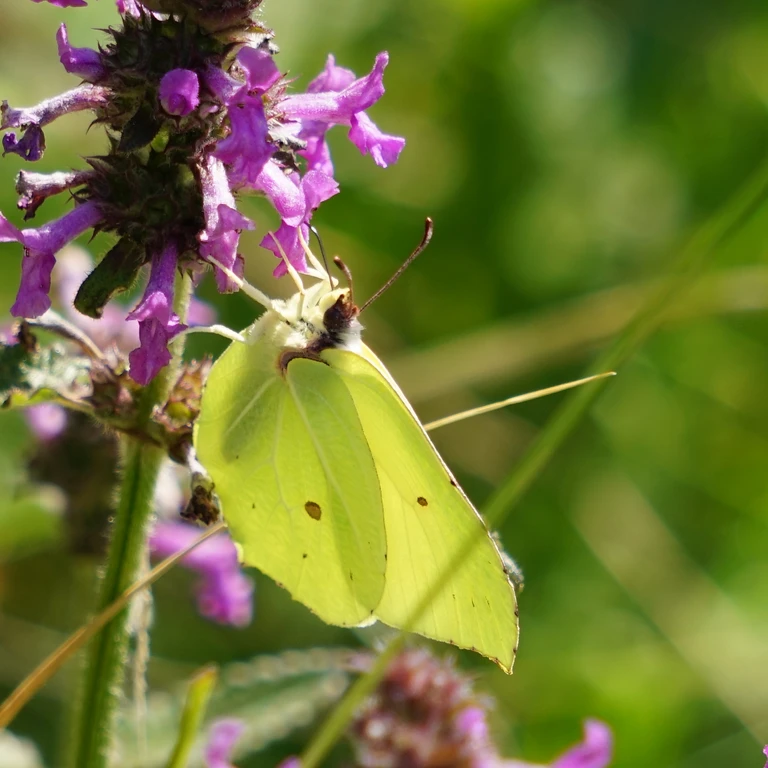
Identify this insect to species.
Gonepteryx rhamni
